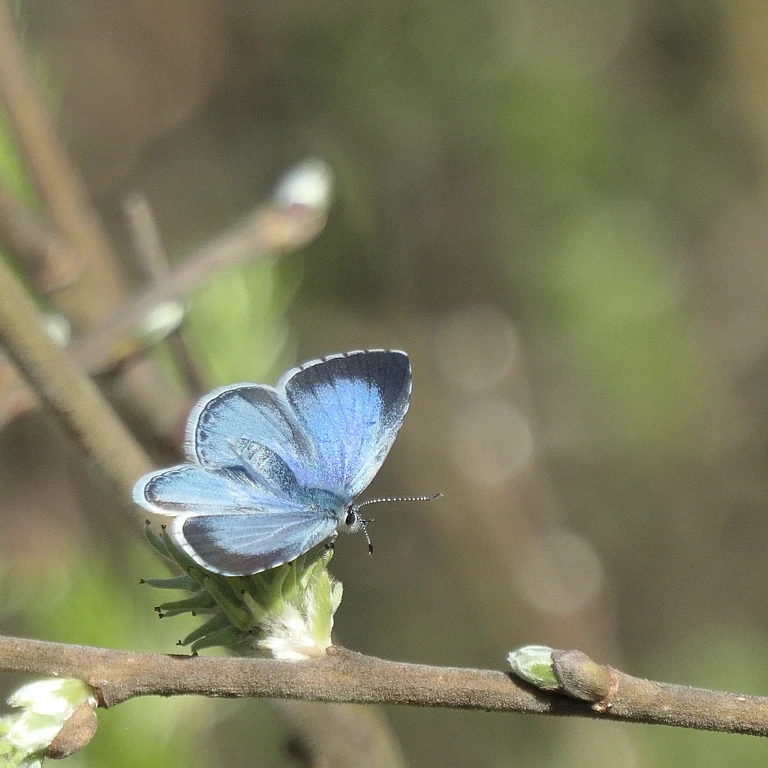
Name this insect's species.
Celastrina argiolus
